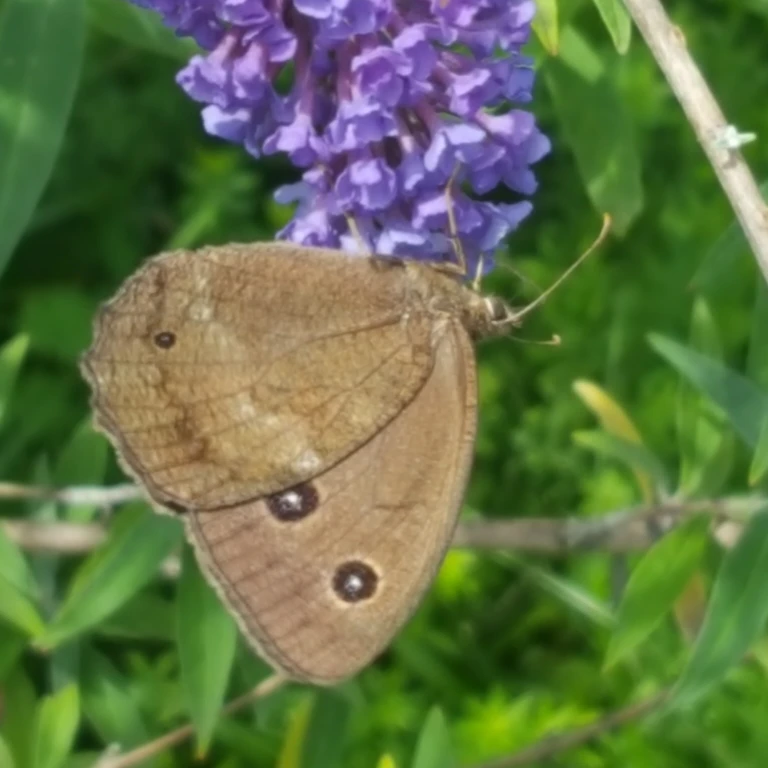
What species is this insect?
Minois dryas
